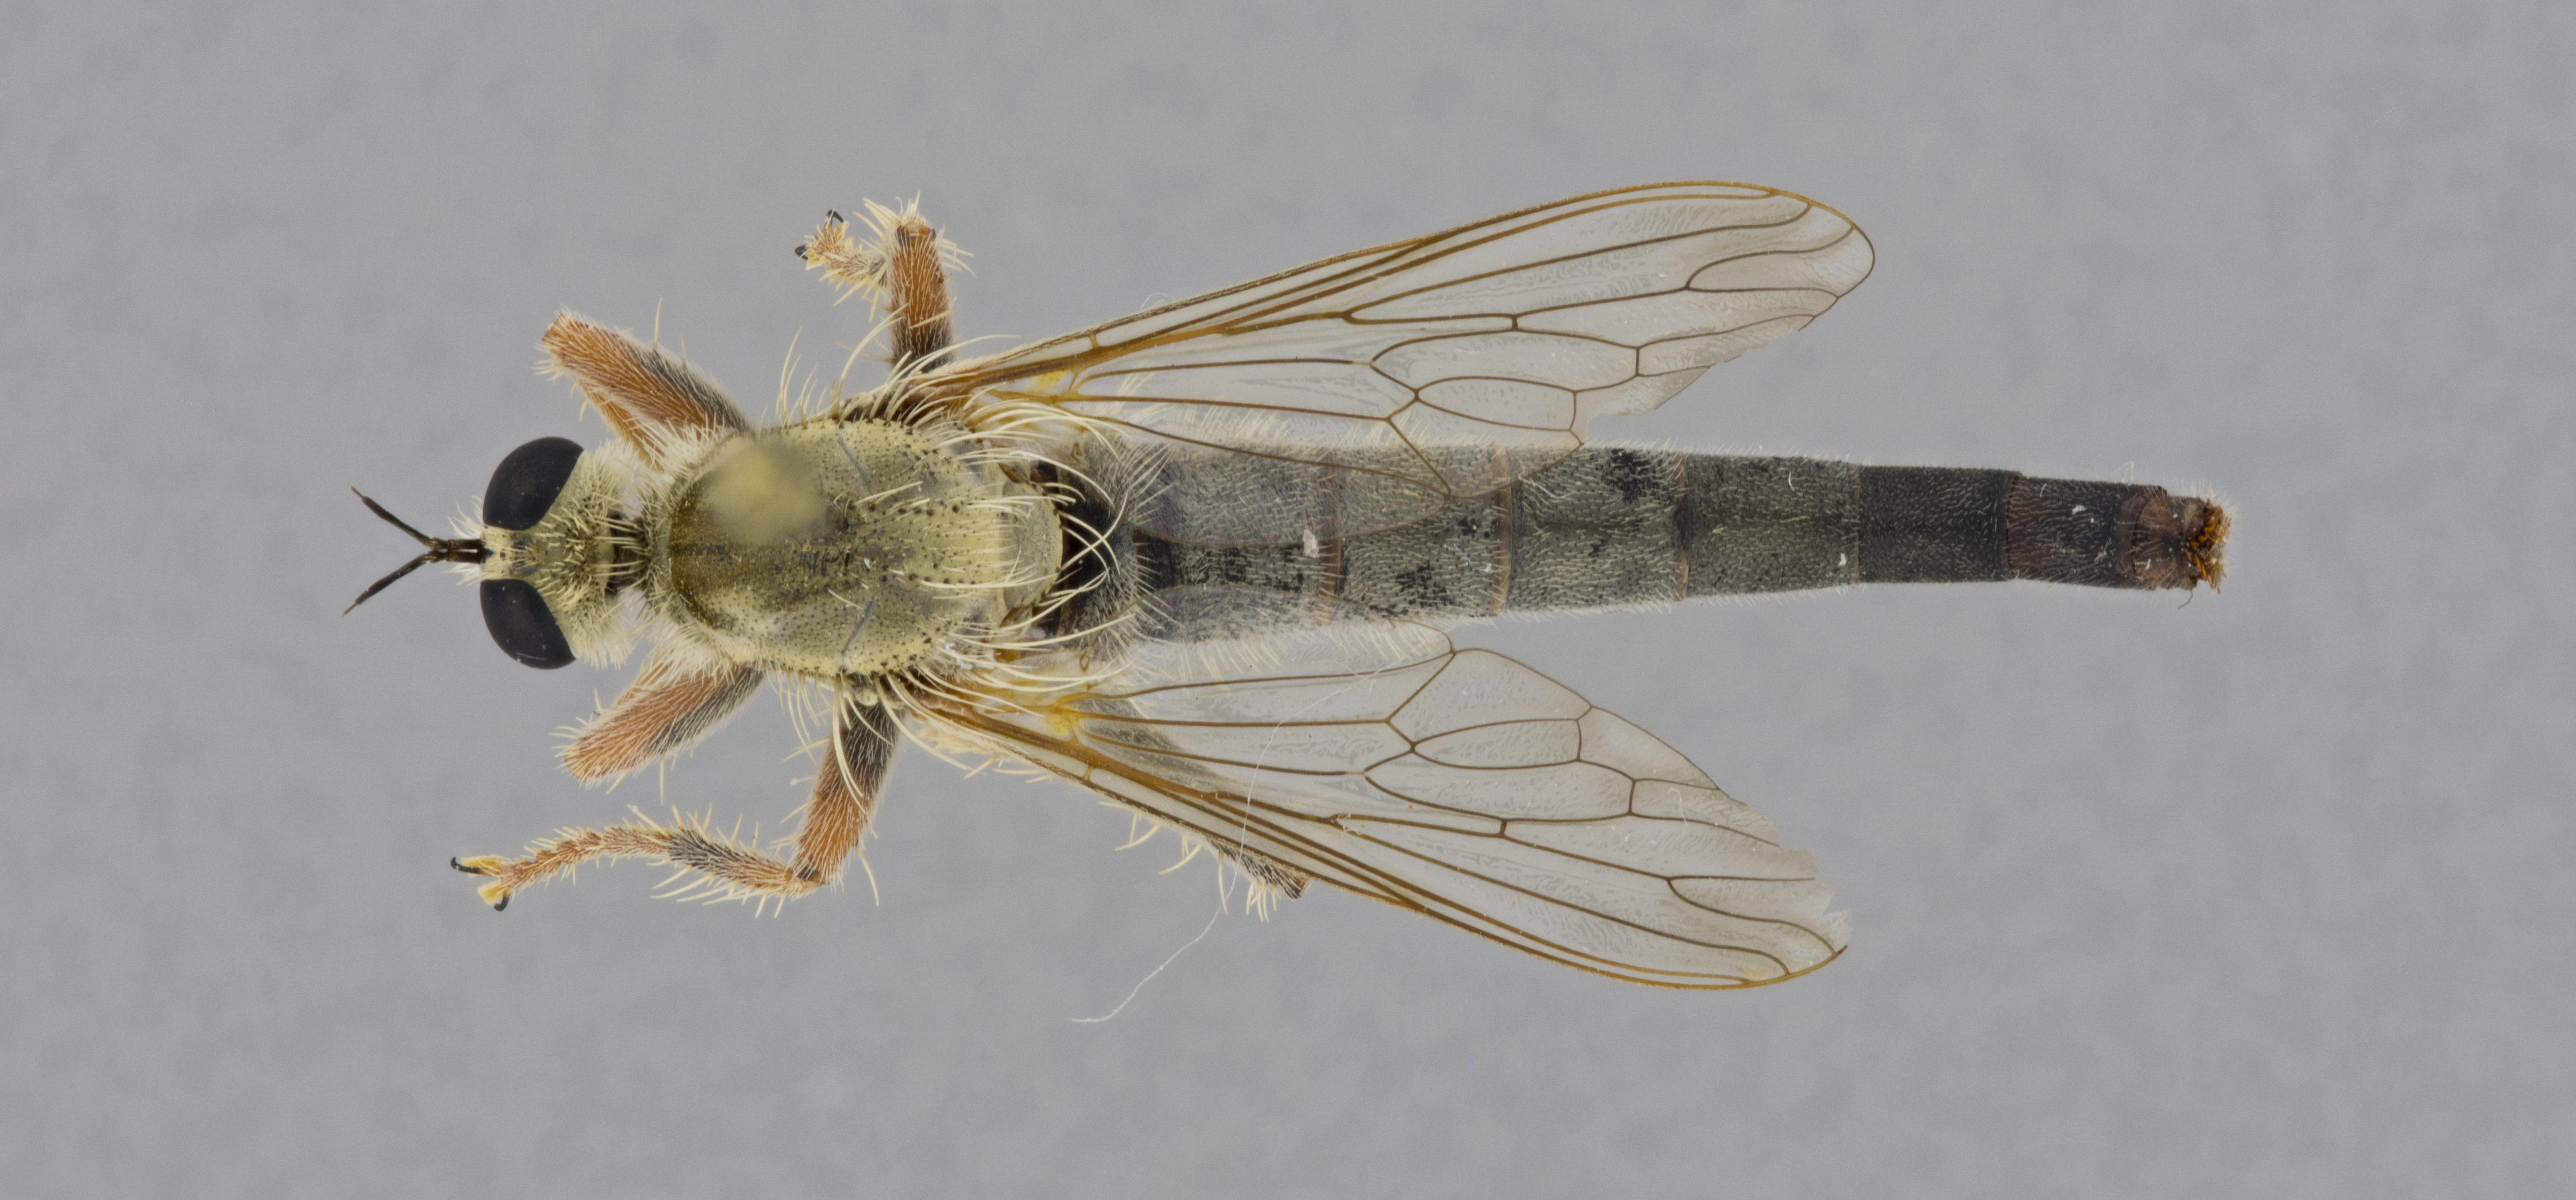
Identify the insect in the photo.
Scleropogon duncani
